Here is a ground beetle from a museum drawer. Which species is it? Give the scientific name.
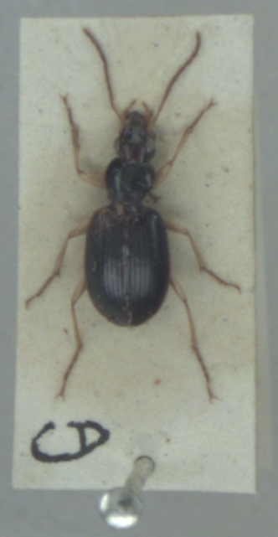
Paranchus albipes
